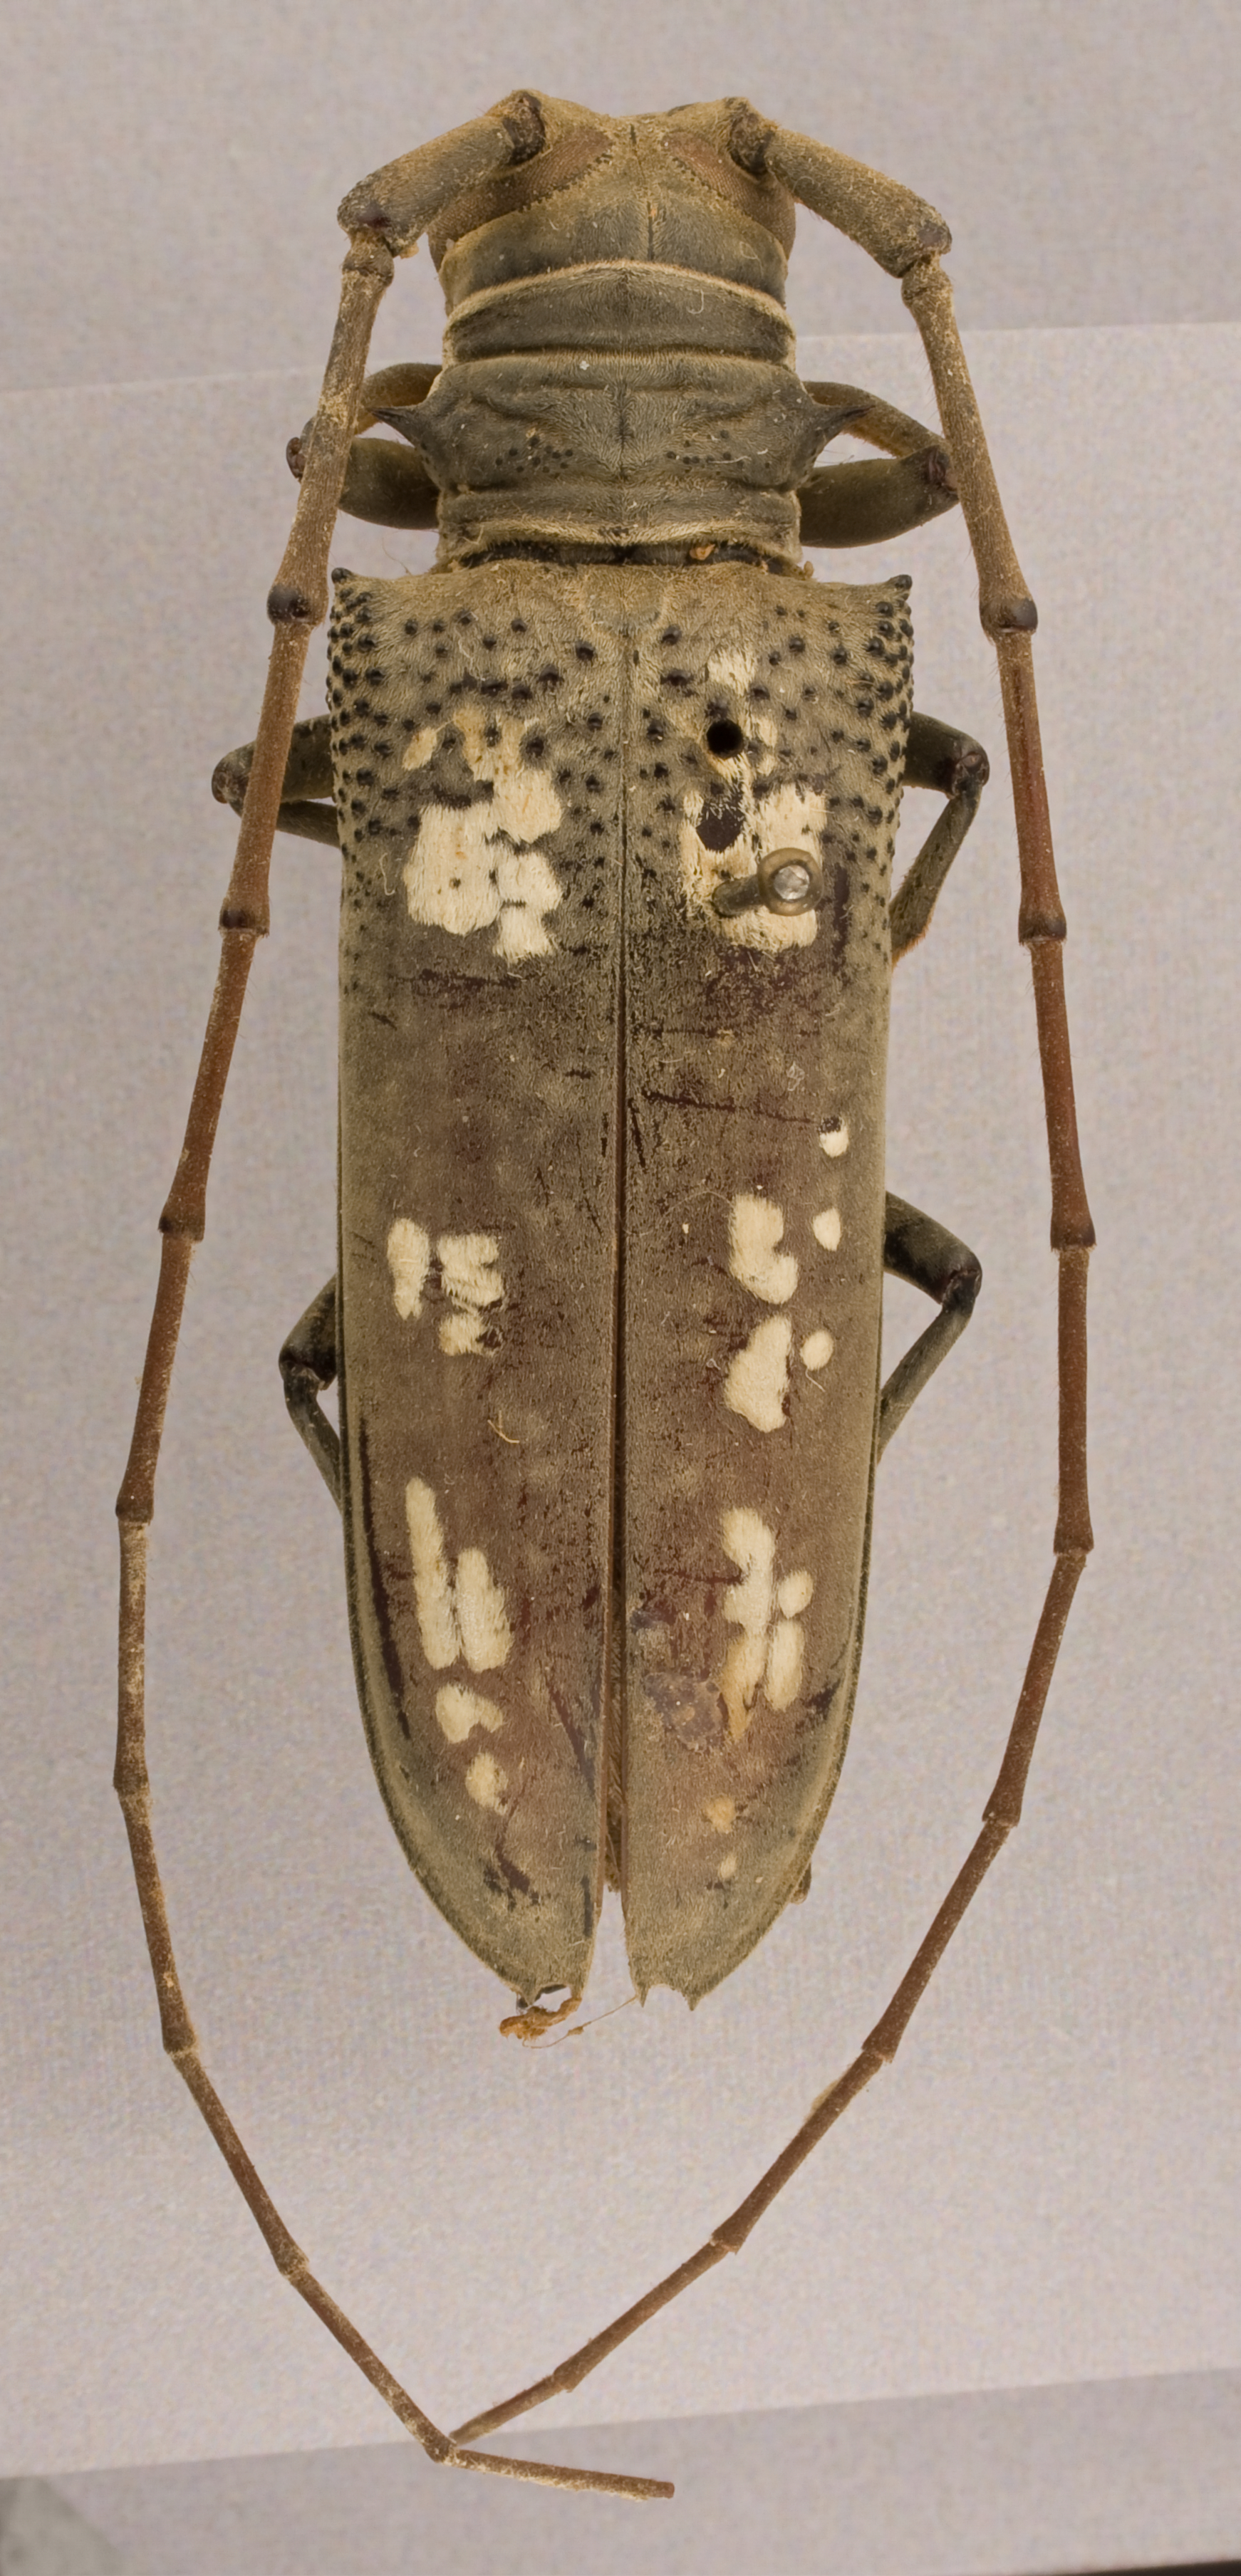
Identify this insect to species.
Apriona irma
